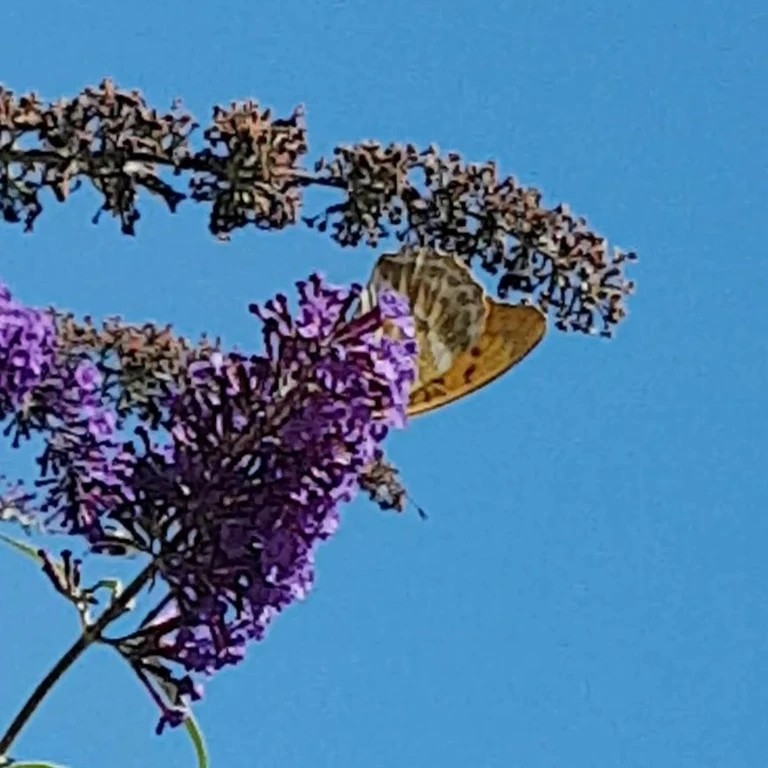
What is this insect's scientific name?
Argynnis paphia
